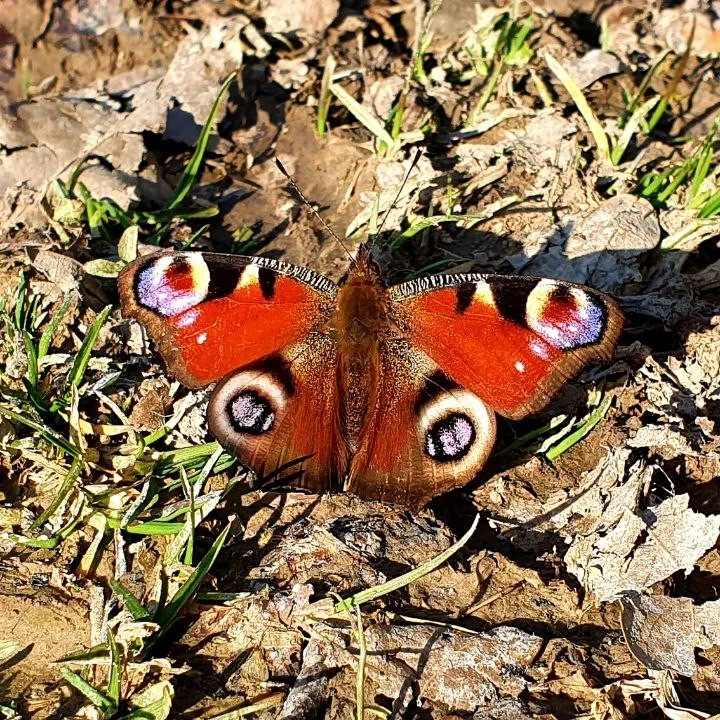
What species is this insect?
Aglais io
